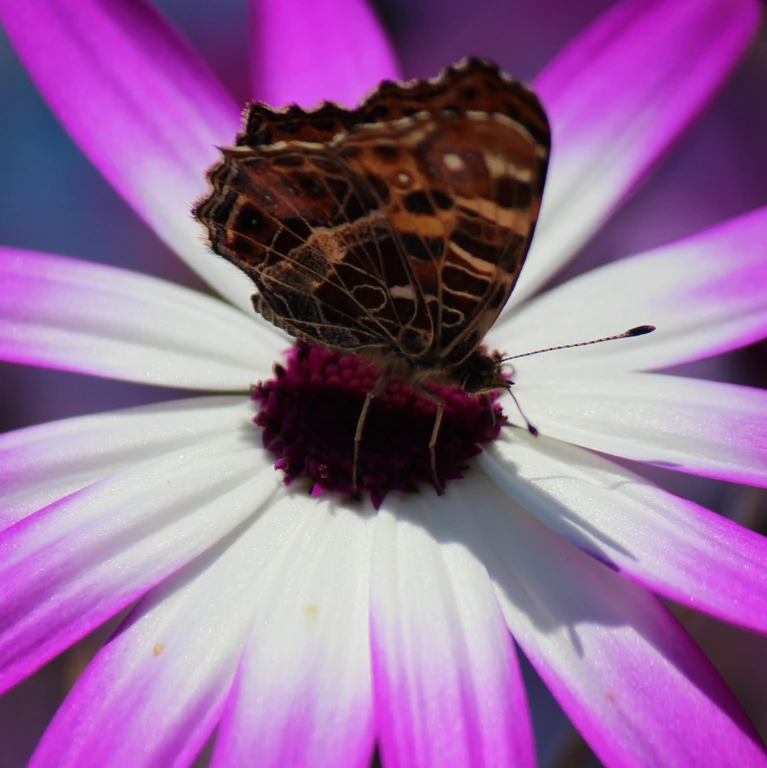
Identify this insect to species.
Araschnia levana
